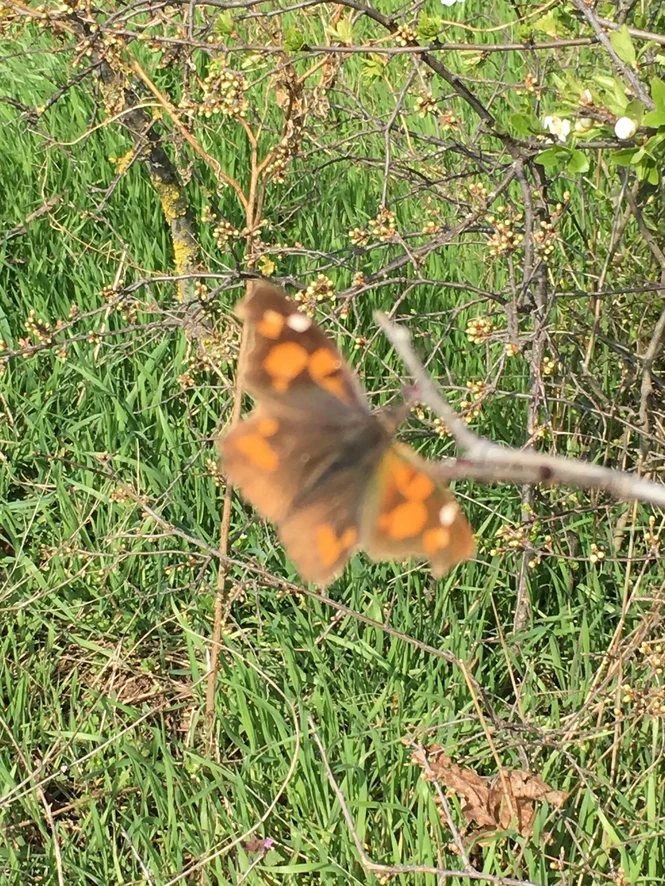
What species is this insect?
Libythea celtis
